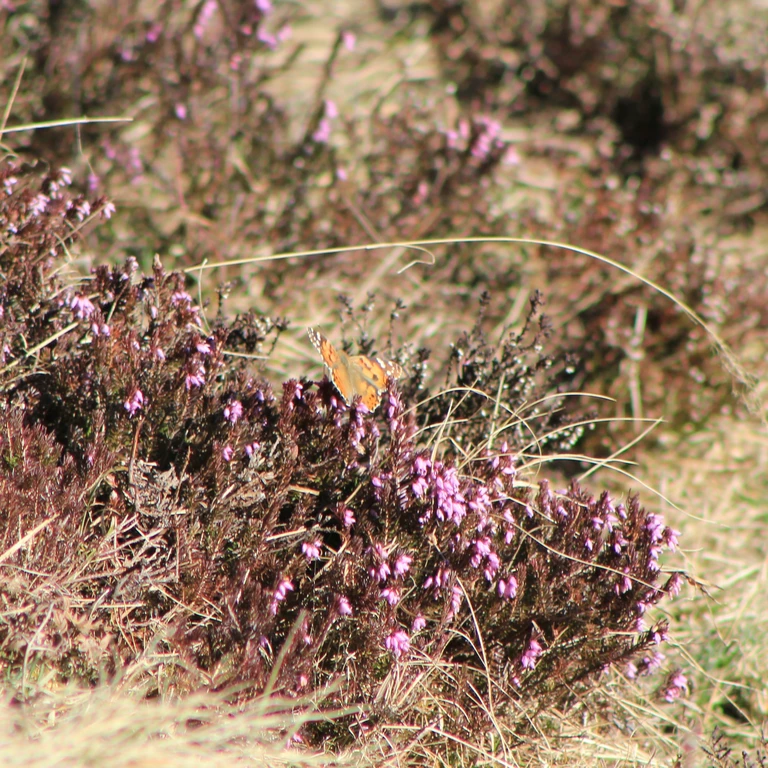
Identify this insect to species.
Vanessa cardui
